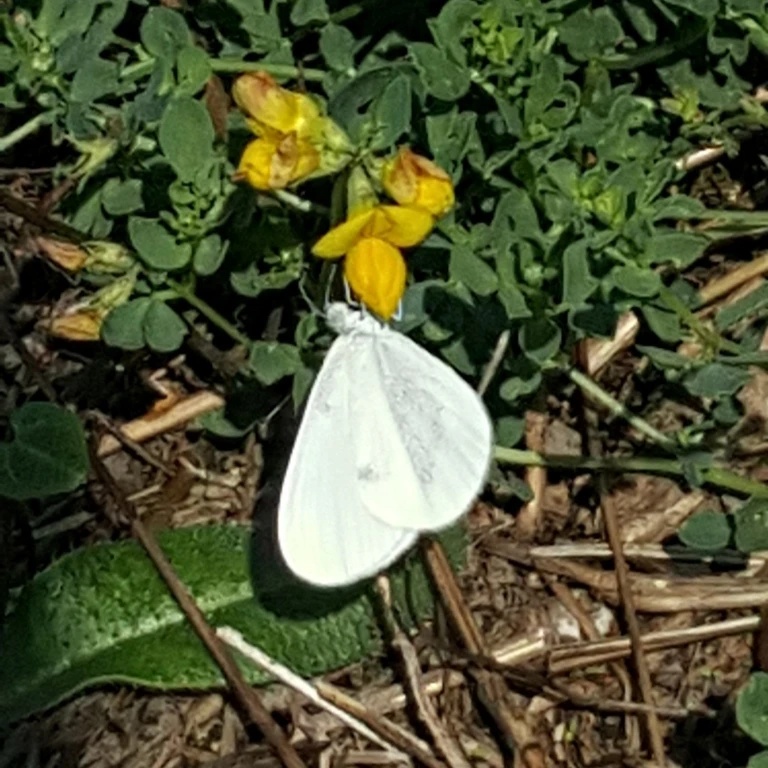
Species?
Leptidea sinapis/juvernica
